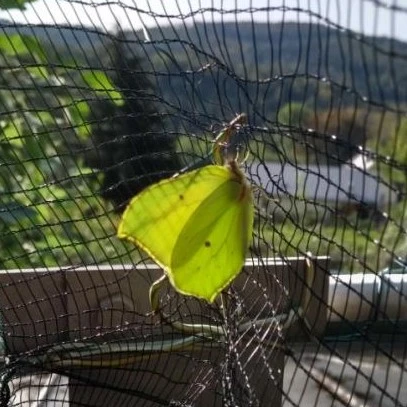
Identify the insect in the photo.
Gonepteryx rhamni
